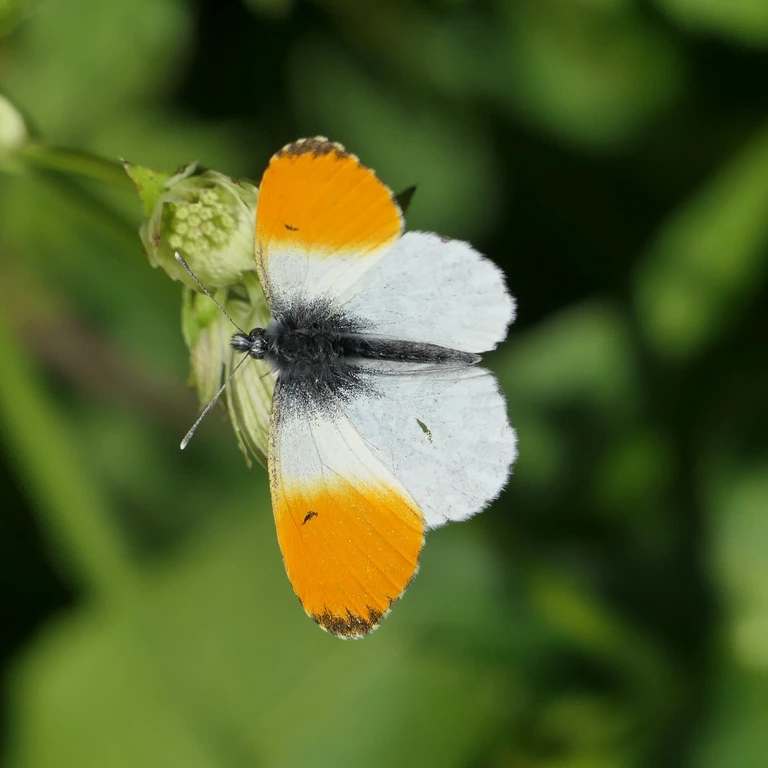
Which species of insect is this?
Anthocharis cardamines
